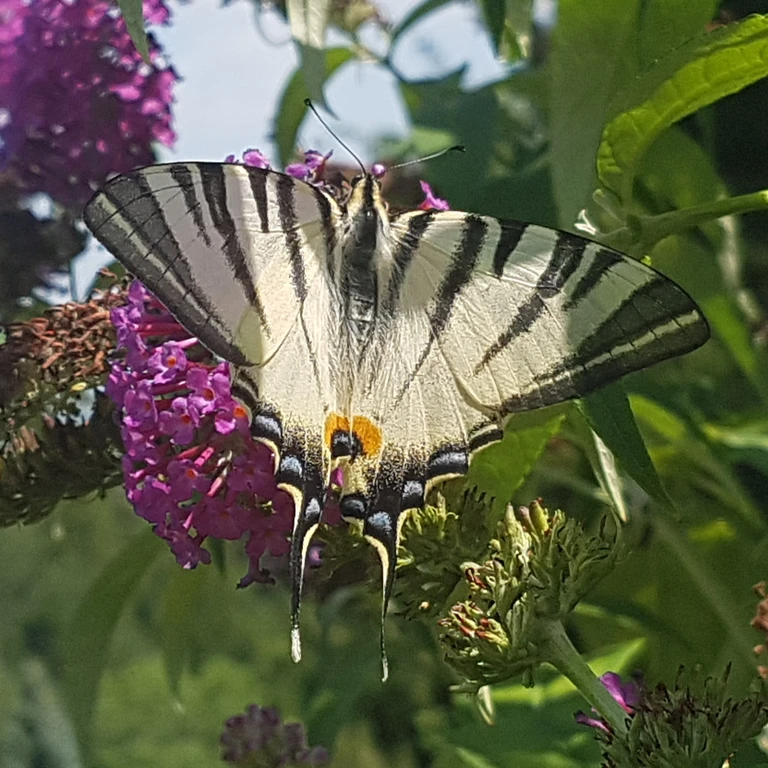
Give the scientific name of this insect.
Iphiclides podalirius
